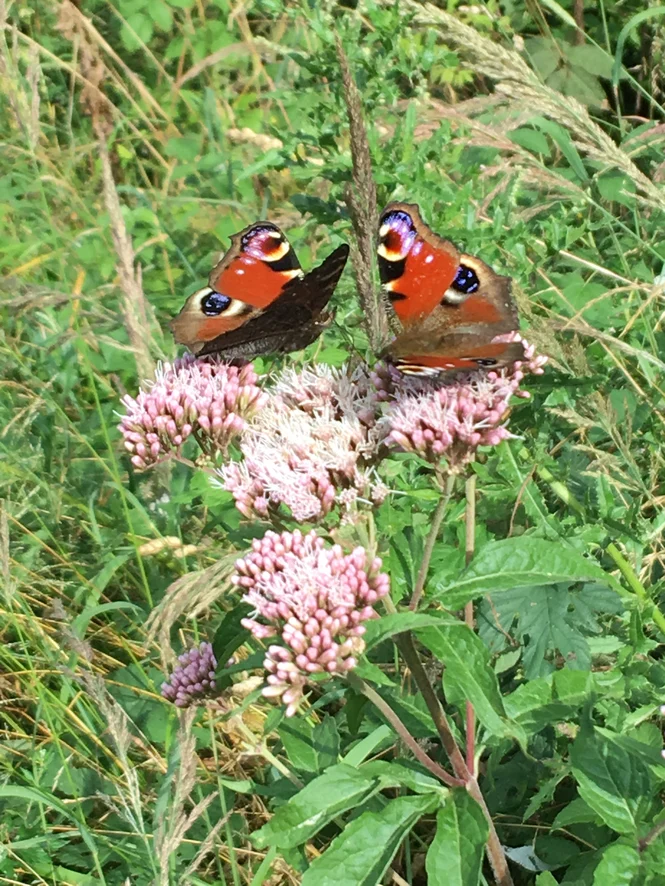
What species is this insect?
Aglais io
